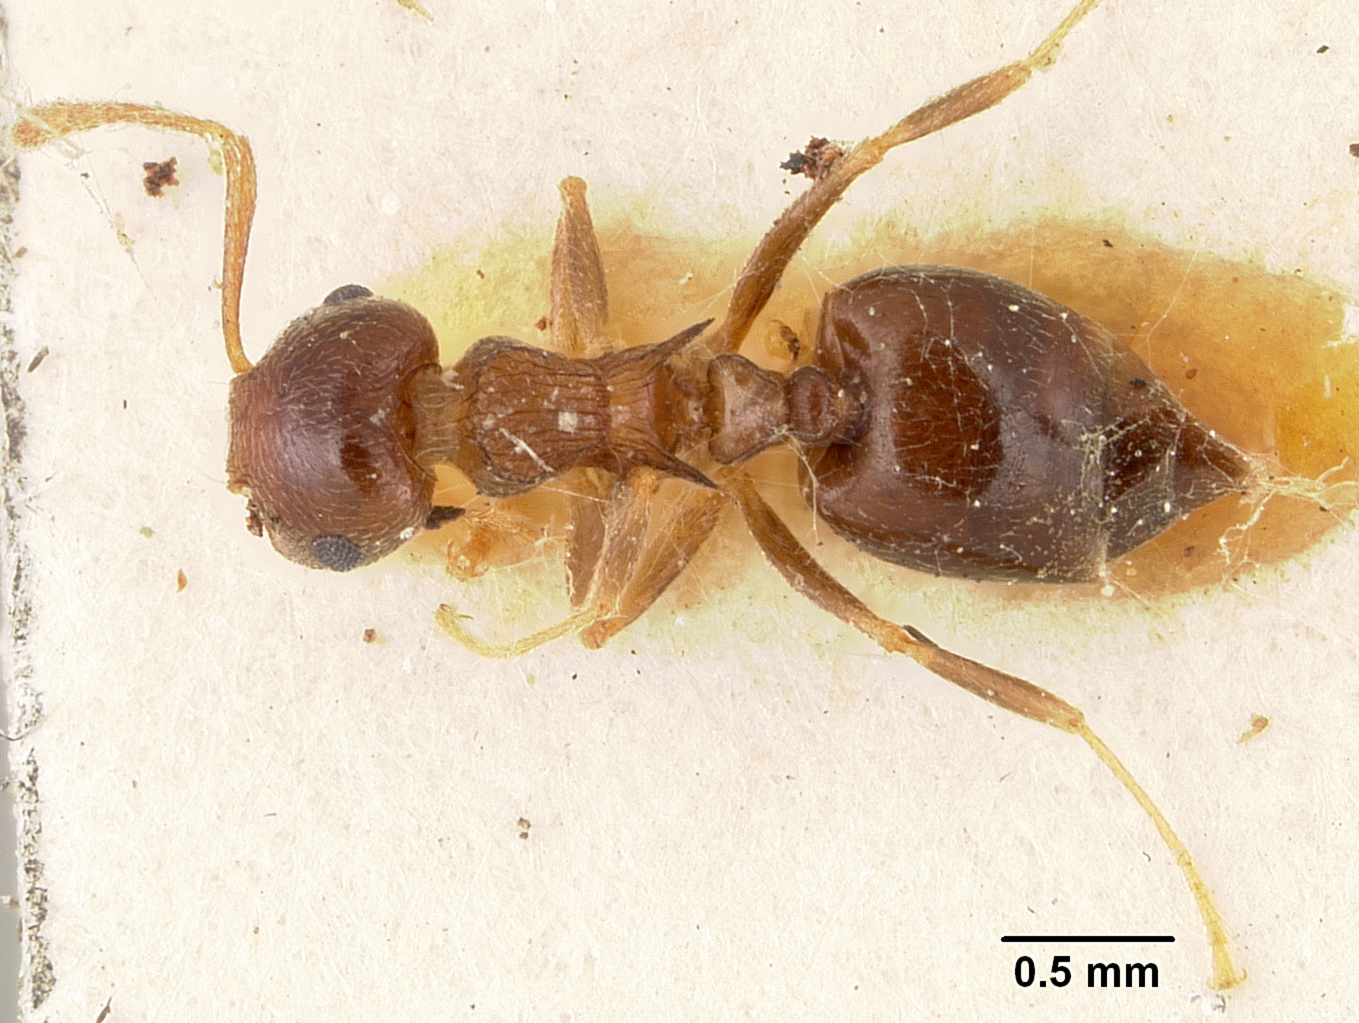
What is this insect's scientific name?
Crematogaster zavattarii
